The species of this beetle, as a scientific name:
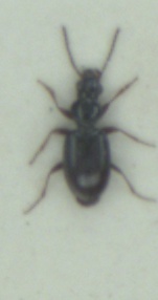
Bembidion normannum
